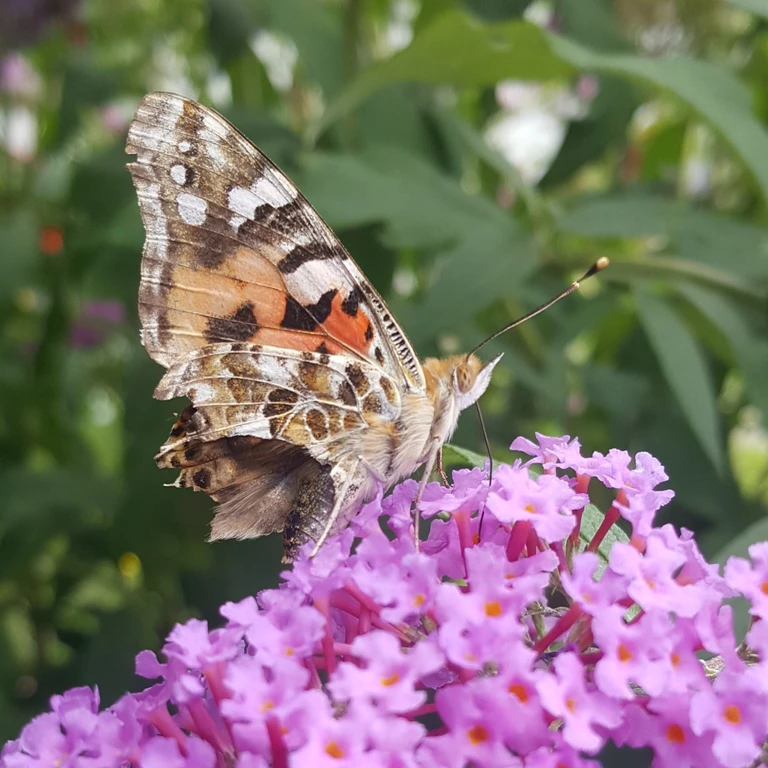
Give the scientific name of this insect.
Vanessa cardui
